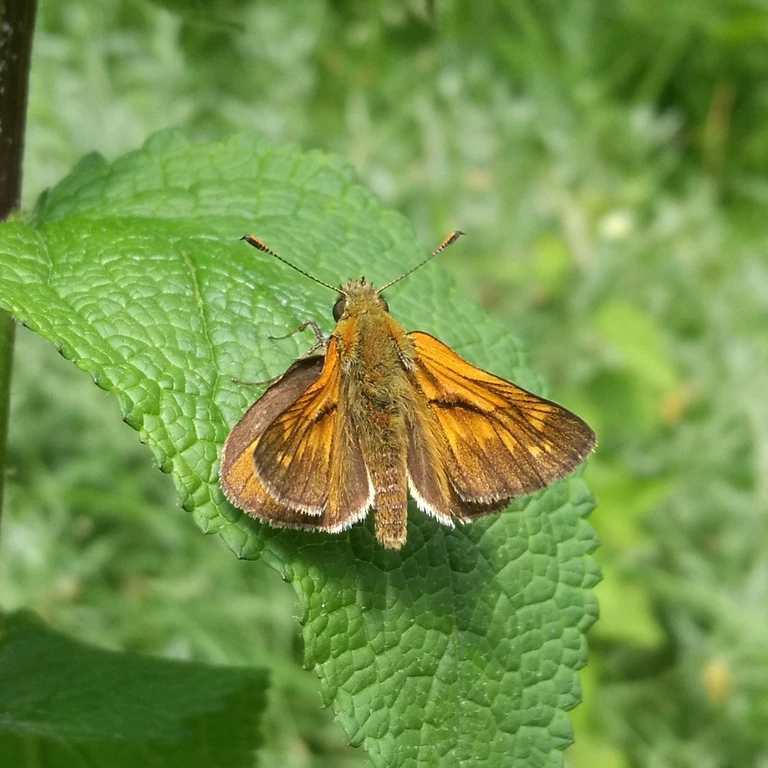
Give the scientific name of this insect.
Ochlodes sylvanus (also Ochlodes venata)
